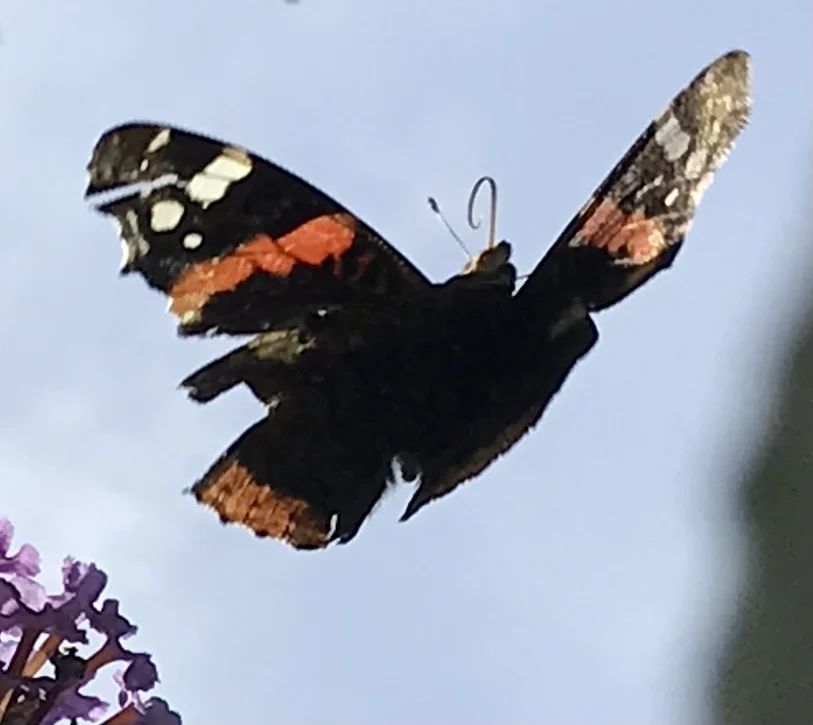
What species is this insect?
Vanessa atalanta
